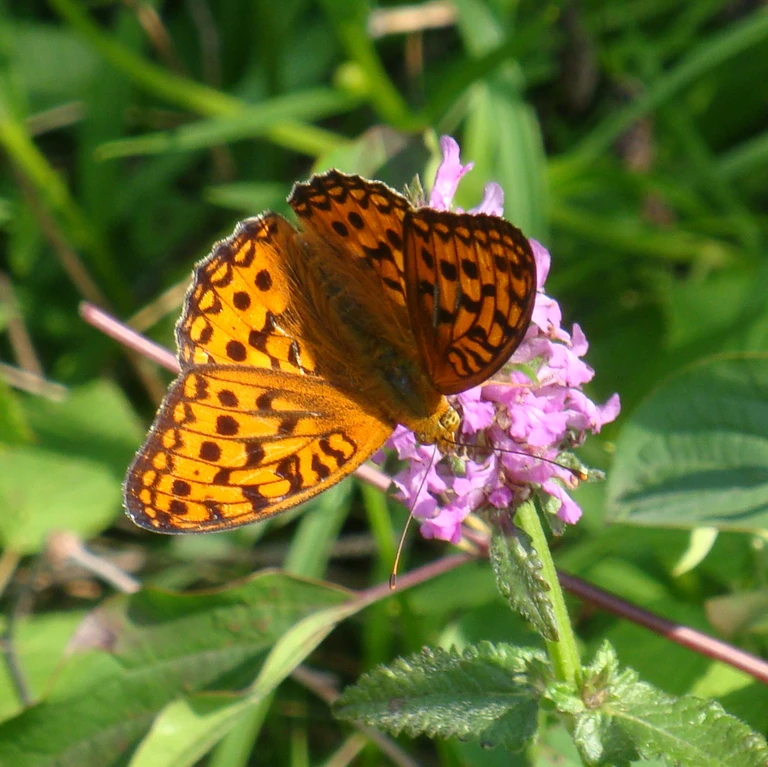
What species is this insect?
Fabriciana adippe
